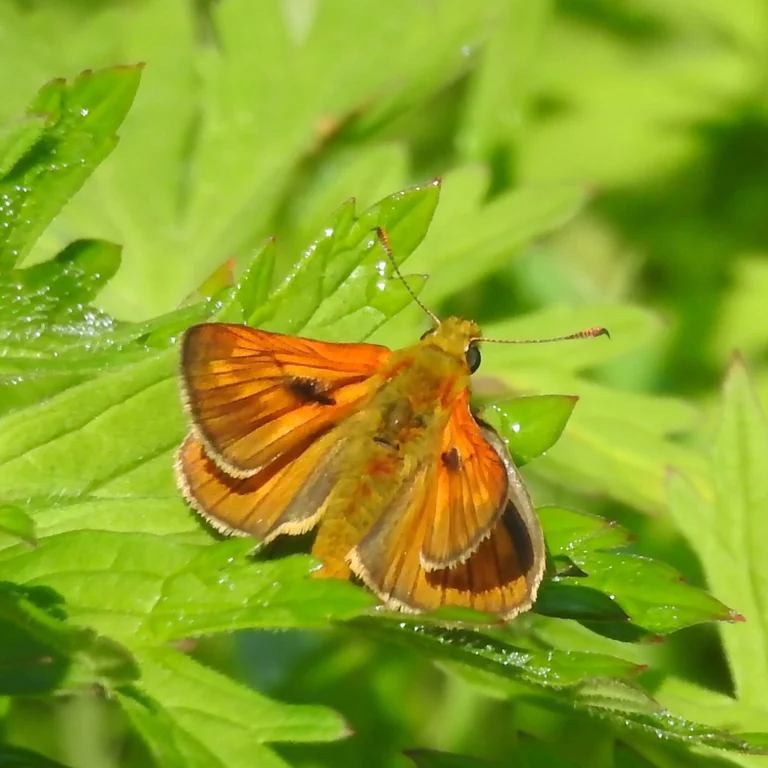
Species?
Ochlodes sylvanus (also Ochlodes venata)
